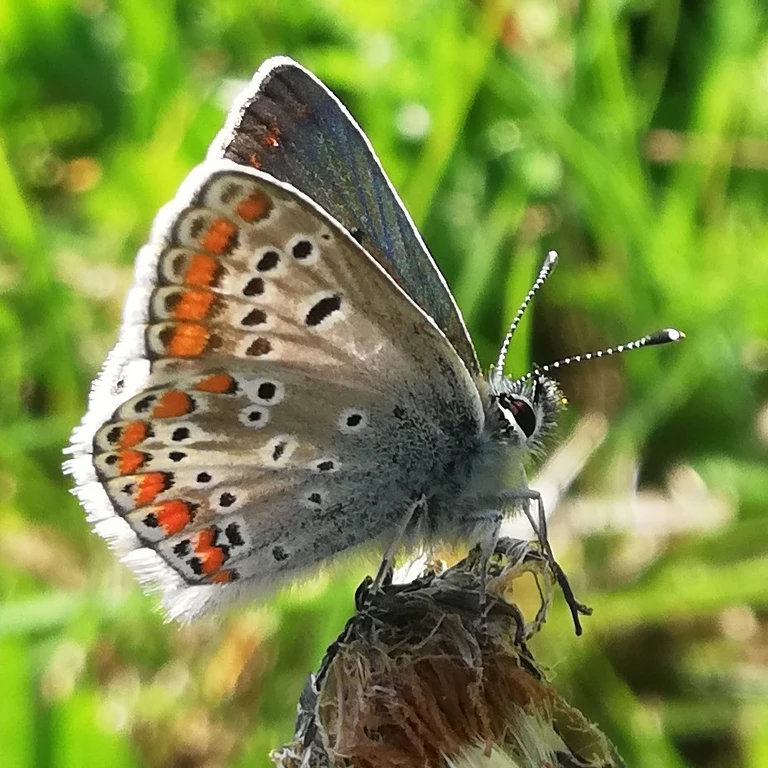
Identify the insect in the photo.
Aricia agestis/artaxerxes
